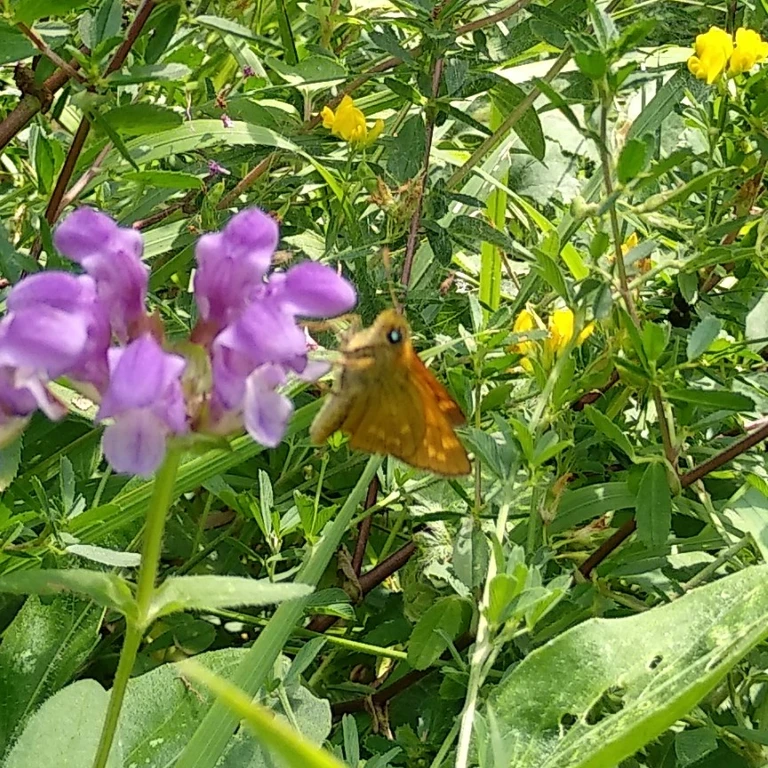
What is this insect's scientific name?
Ochlodes sylvanus (also Ochlodes venata)
